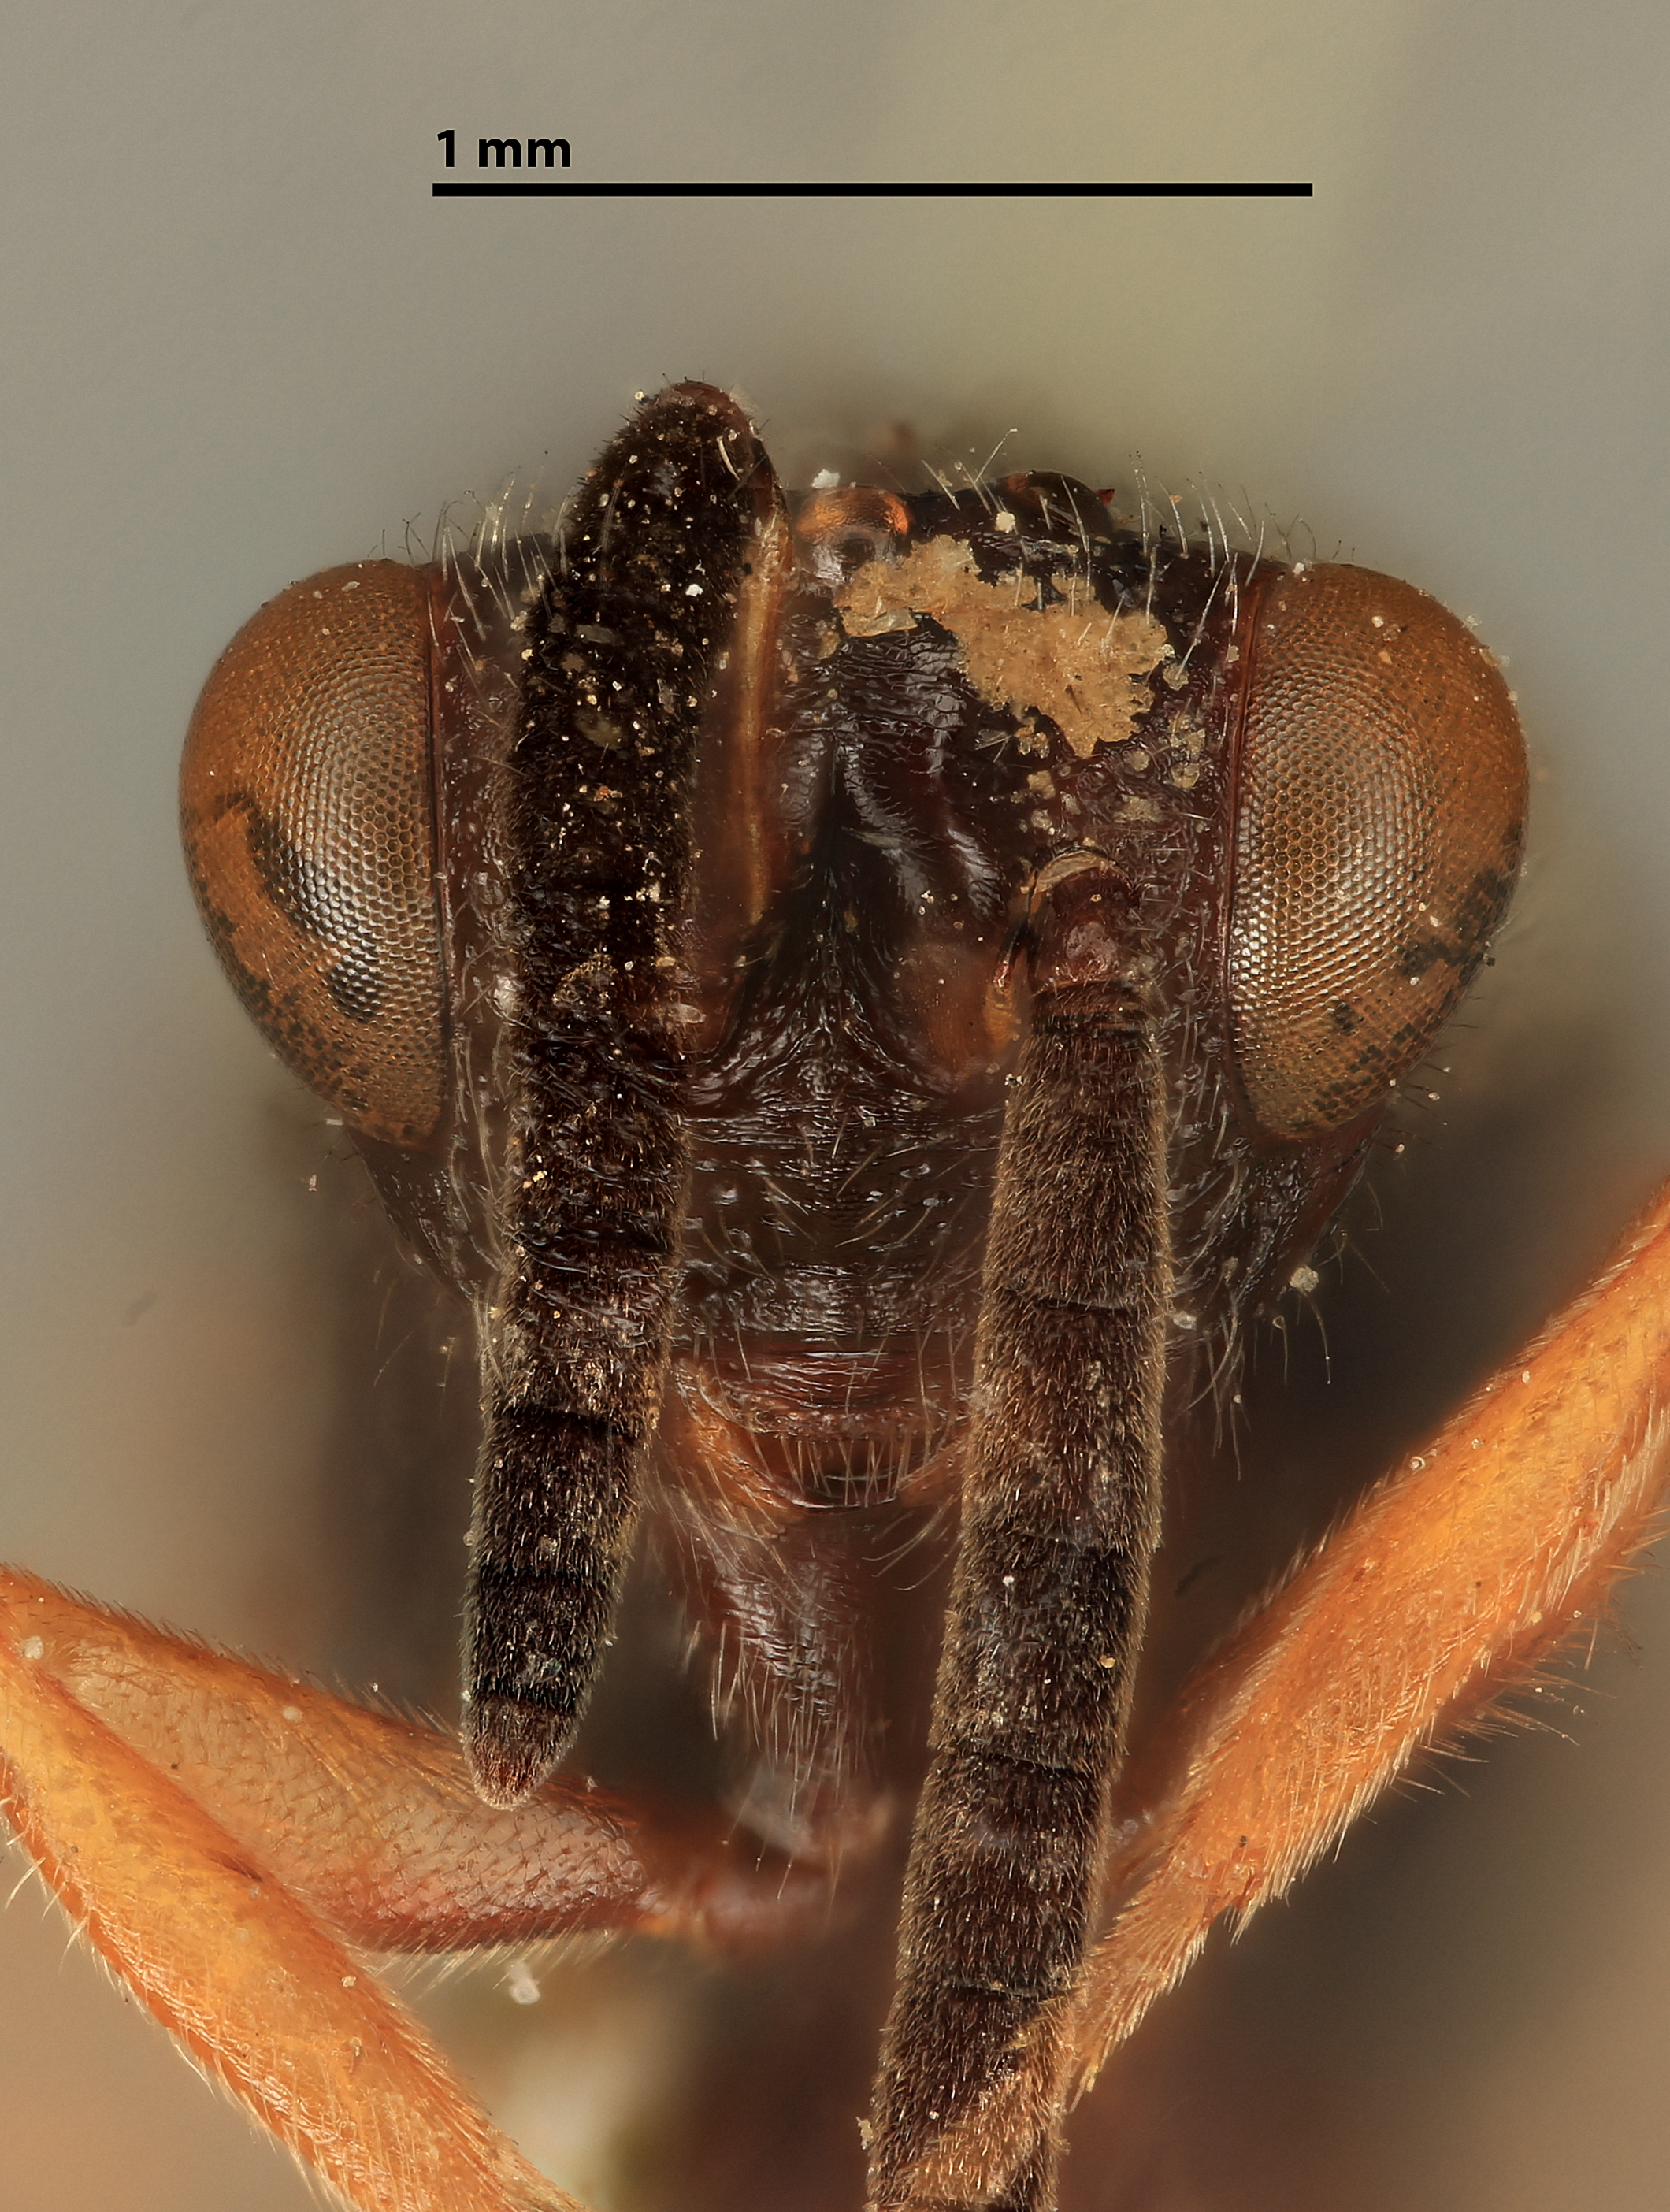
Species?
Smicra rofofemorata
